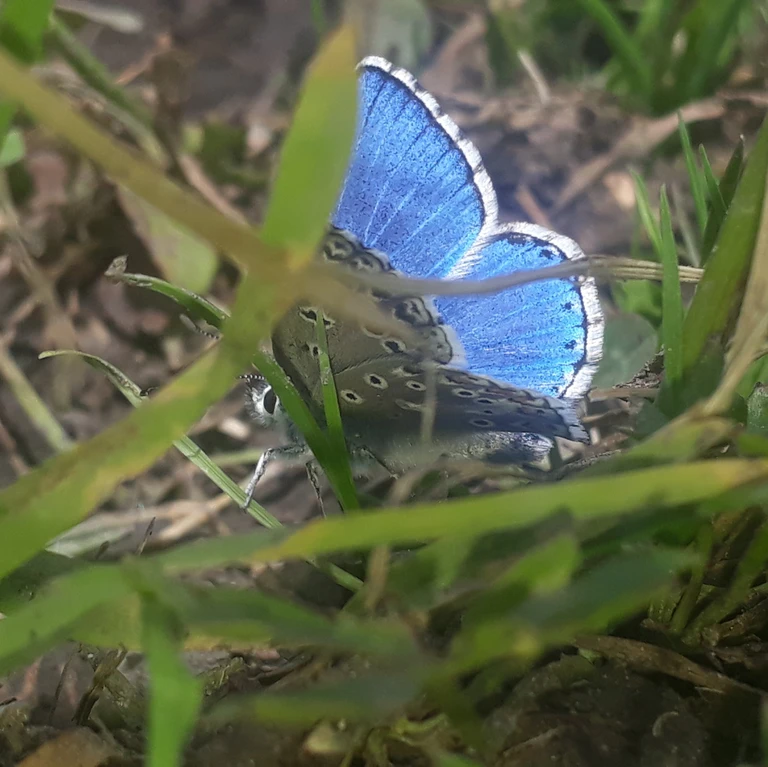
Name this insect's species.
Lysandra bellargus
